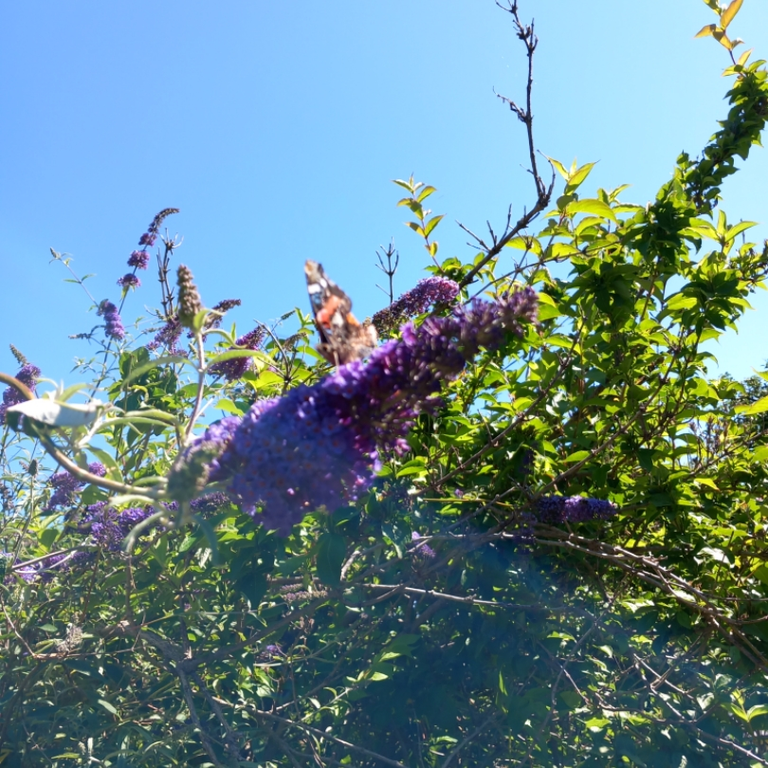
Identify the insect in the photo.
Vanessa atalanta
